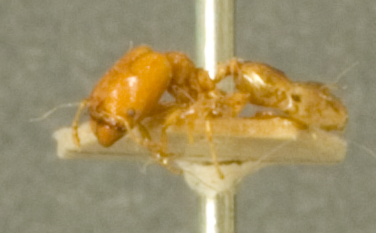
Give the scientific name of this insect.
Pheidole strator
